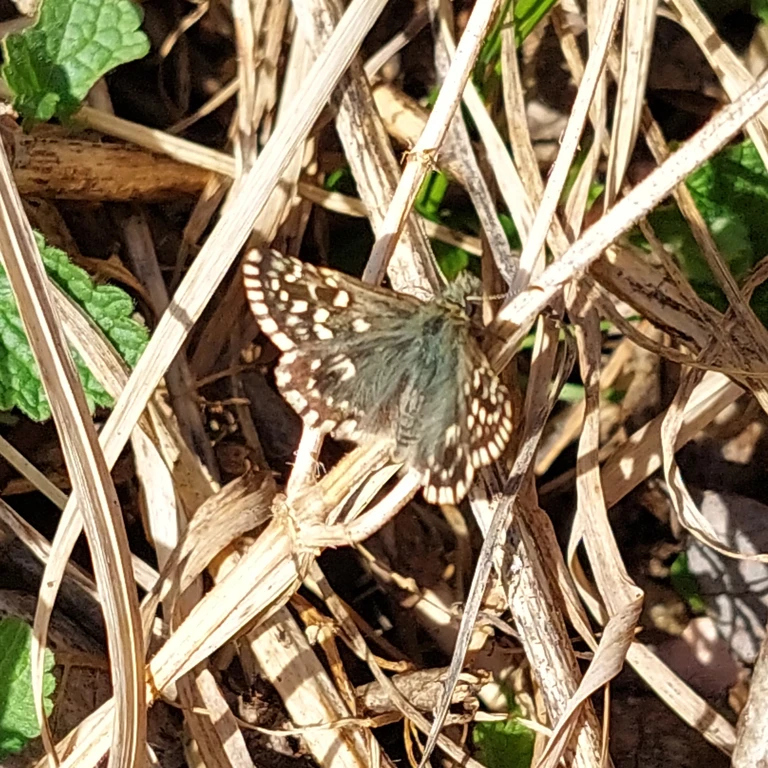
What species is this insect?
Pyrgus malvae
